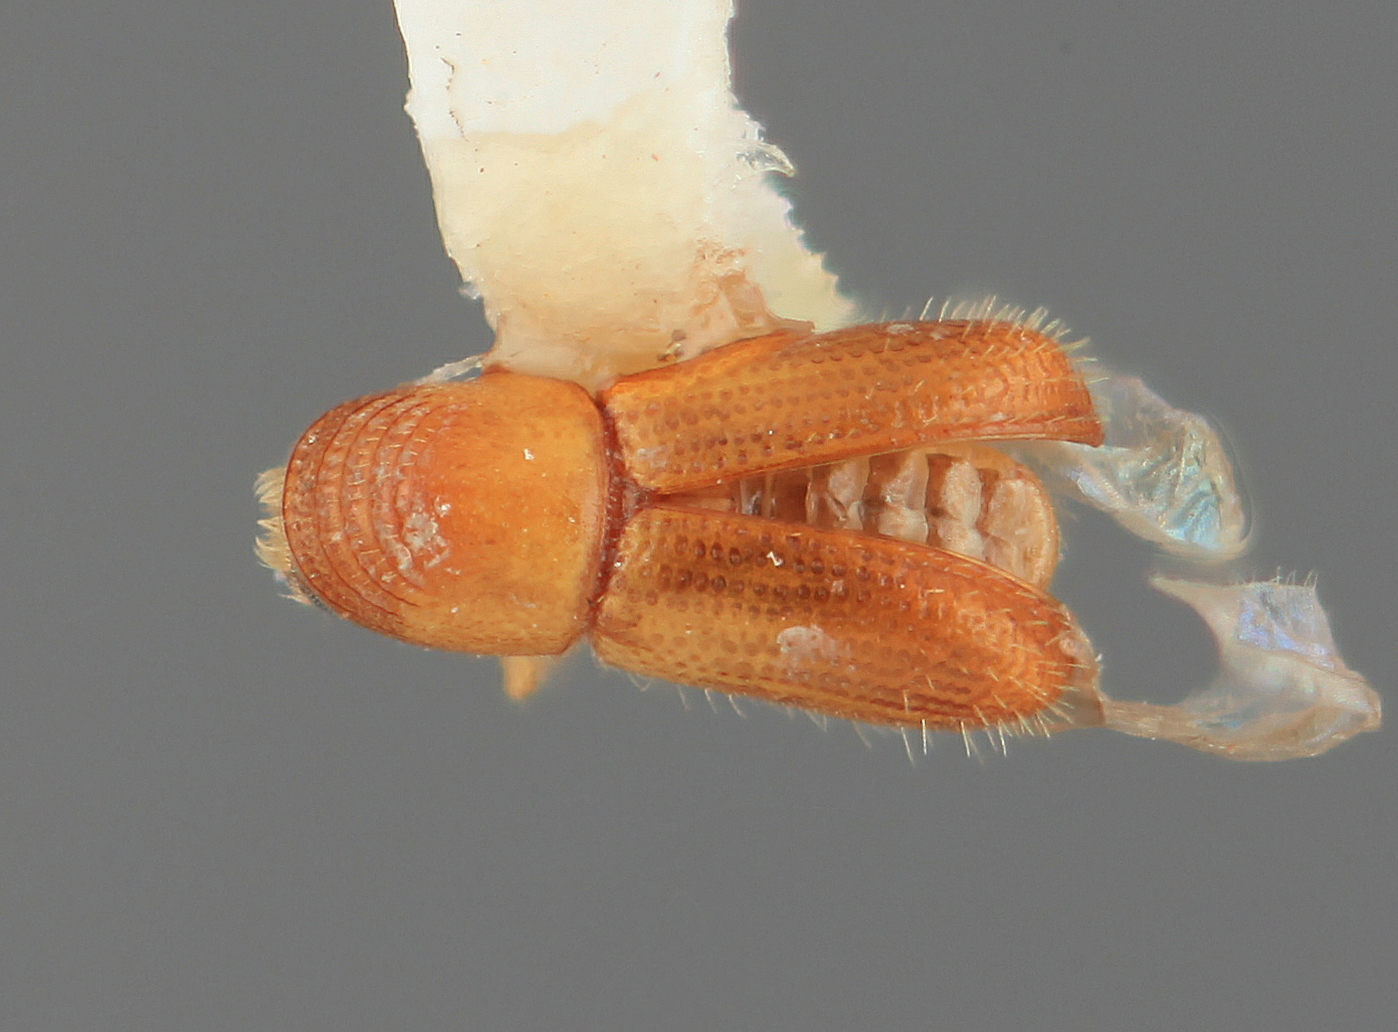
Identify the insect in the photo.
Pityophthorus galeritus
